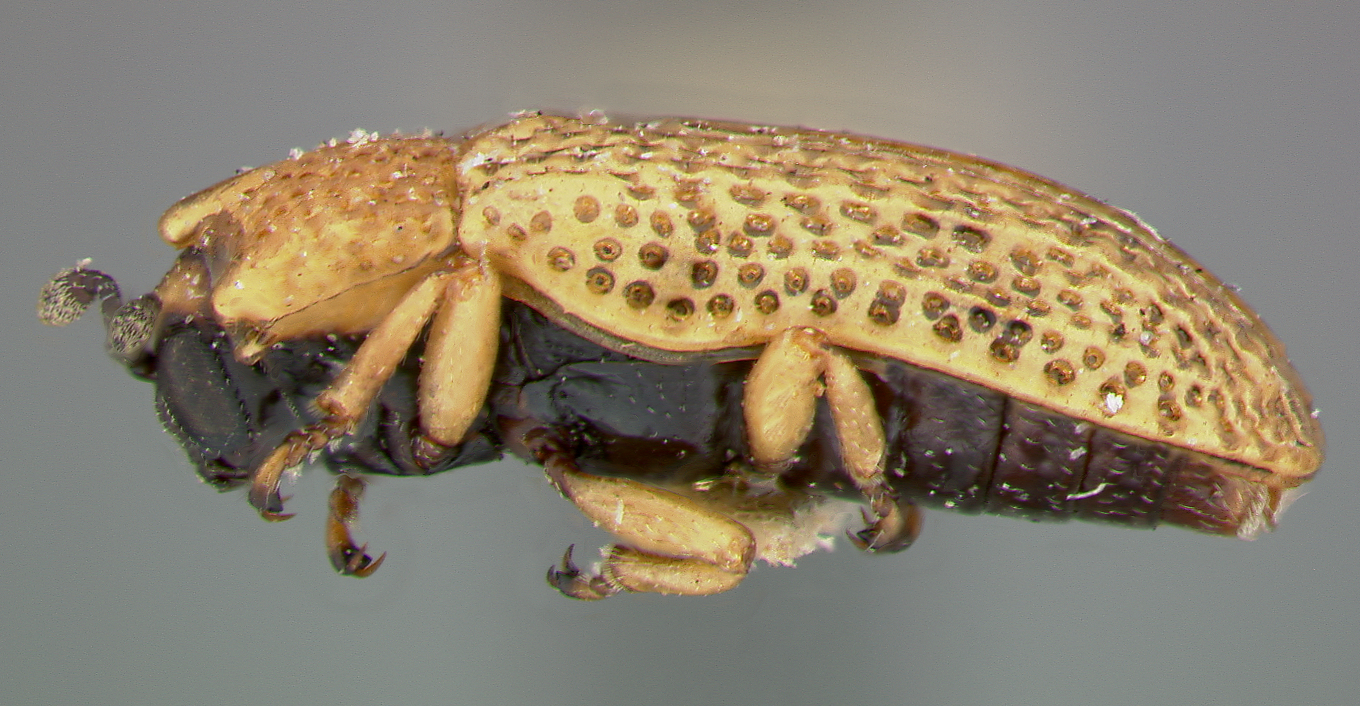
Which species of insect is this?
Stenopodius flavidus
